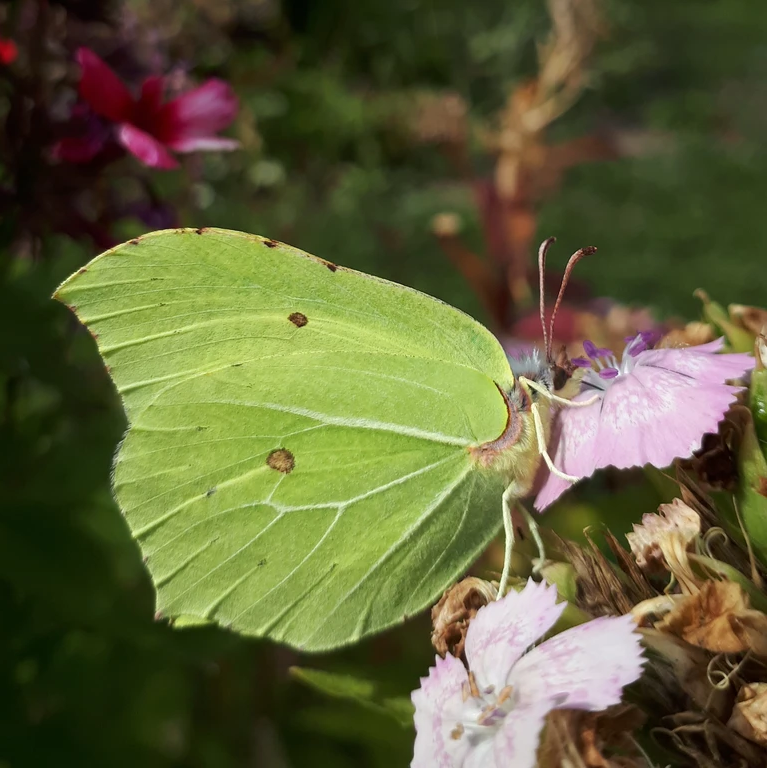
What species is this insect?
Gonepteryx rhamni
